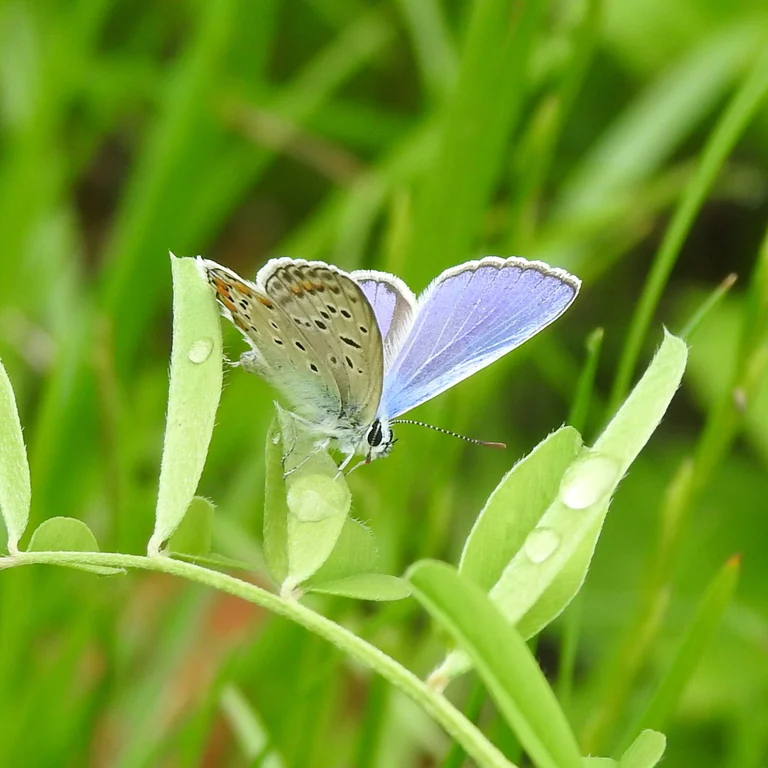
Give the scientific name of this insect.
Polyommatus icarus
